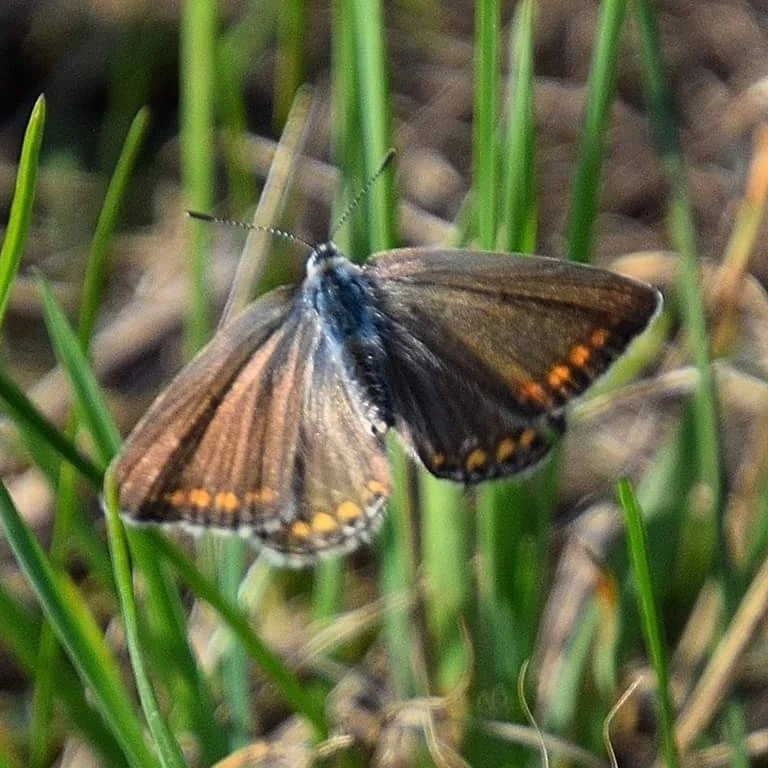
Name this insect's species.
Polyommatus icarus
